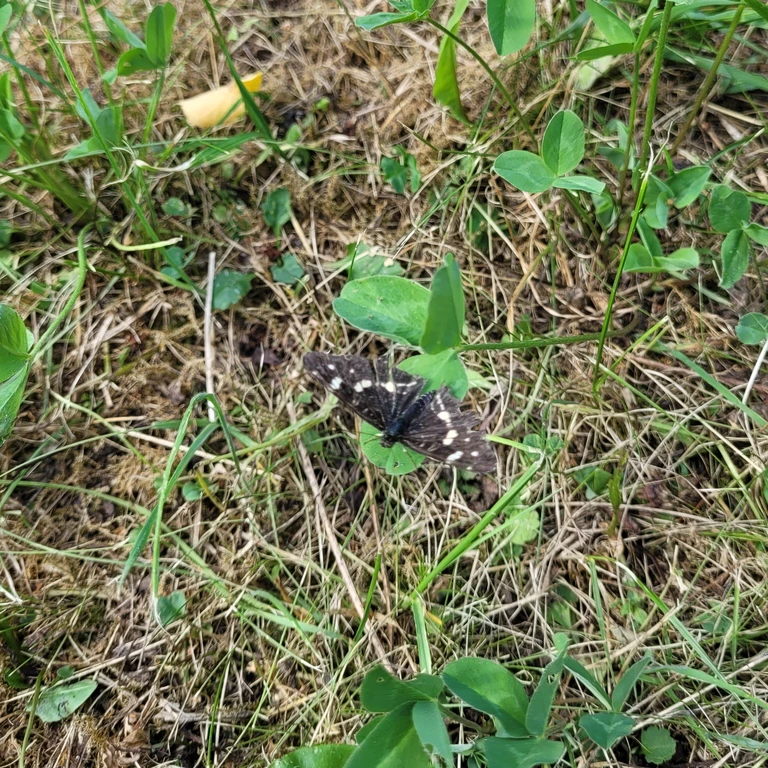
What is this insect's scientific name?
Araschnia levana
